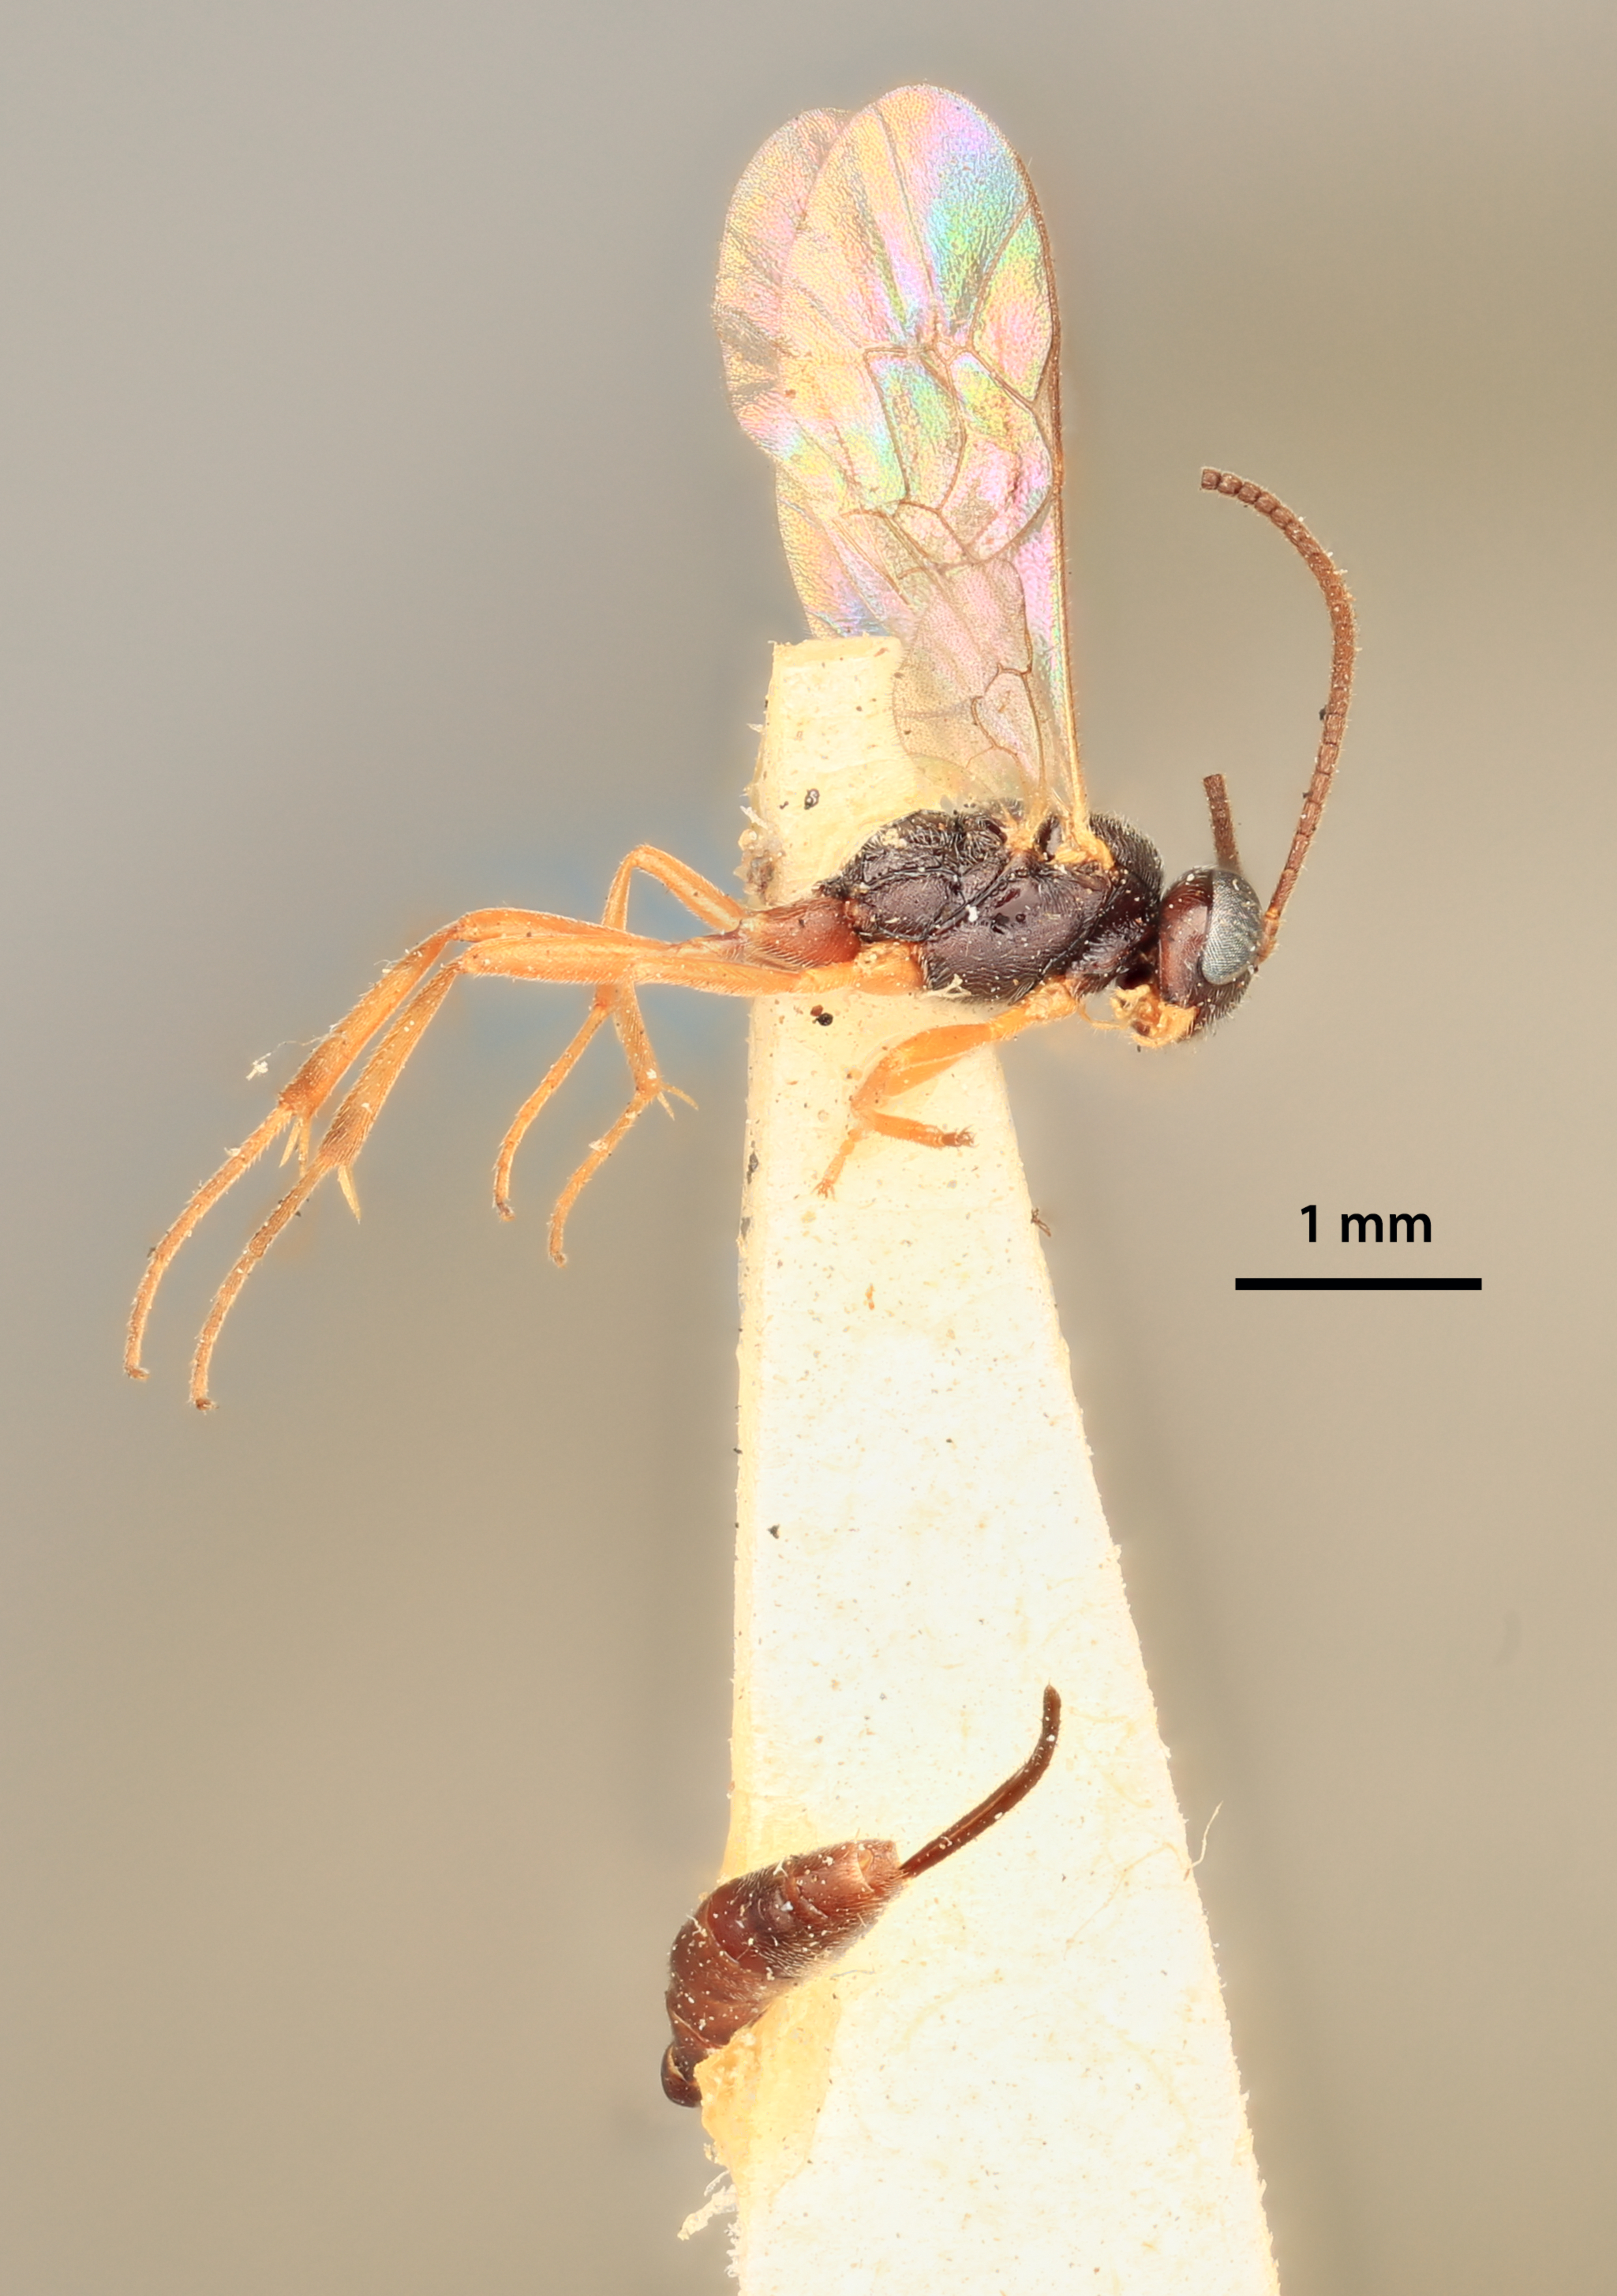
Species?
Campoplex maquinnai
